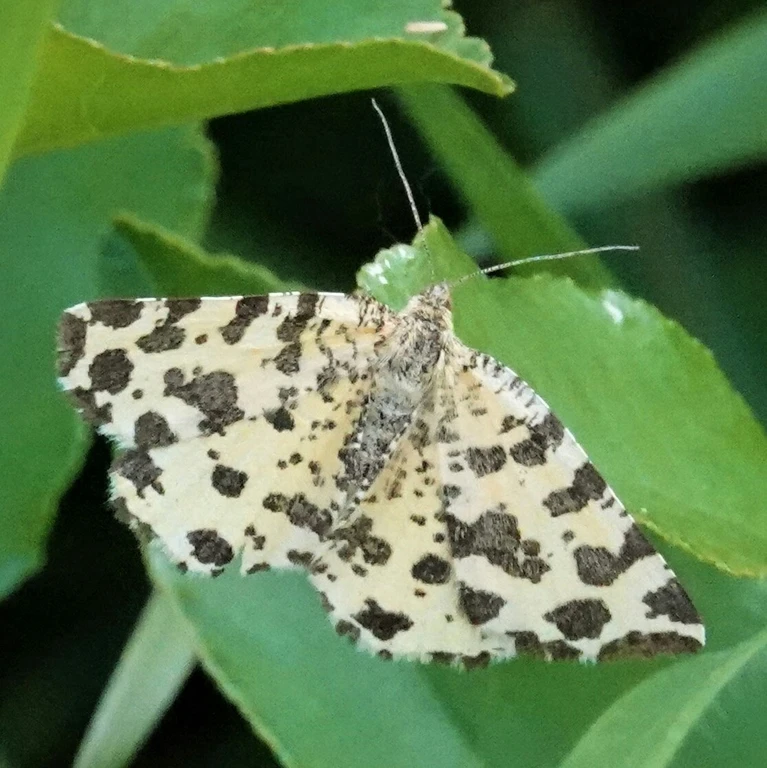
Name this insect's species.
Pseudopanthera macularia
